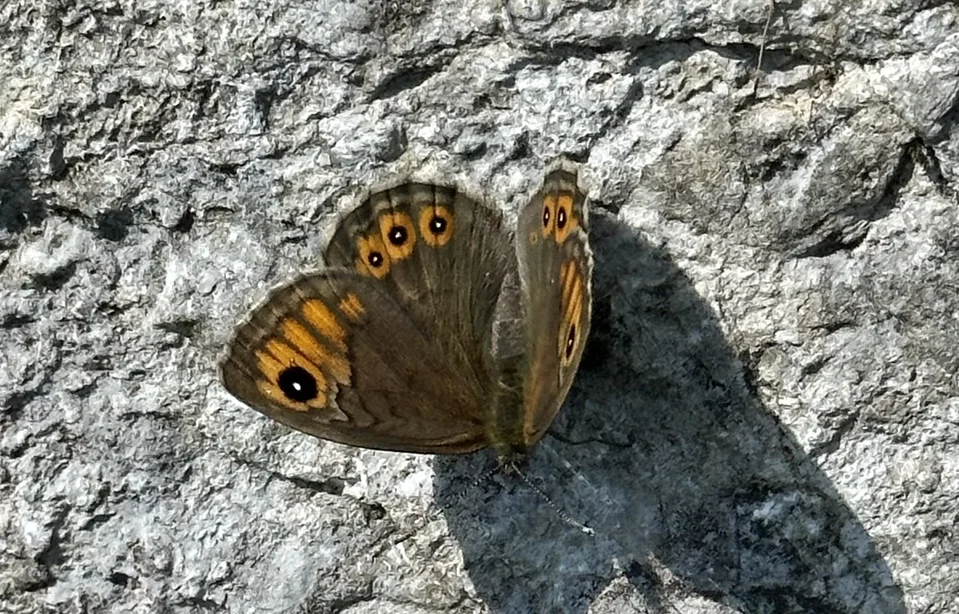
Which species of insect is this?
Lasiommata petropolitana (also Pararge petropolitana)
